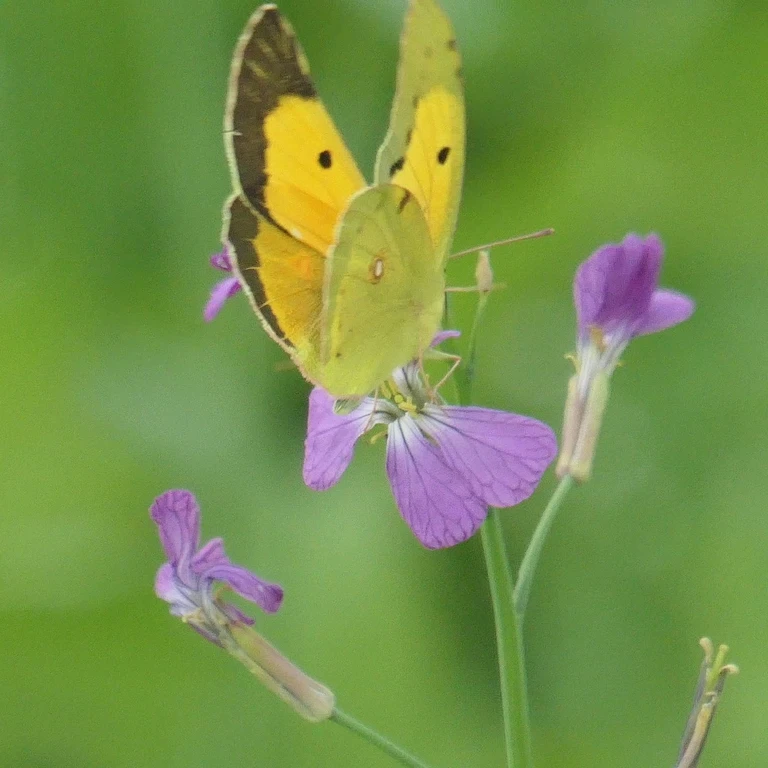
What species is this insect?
Colias croceus
